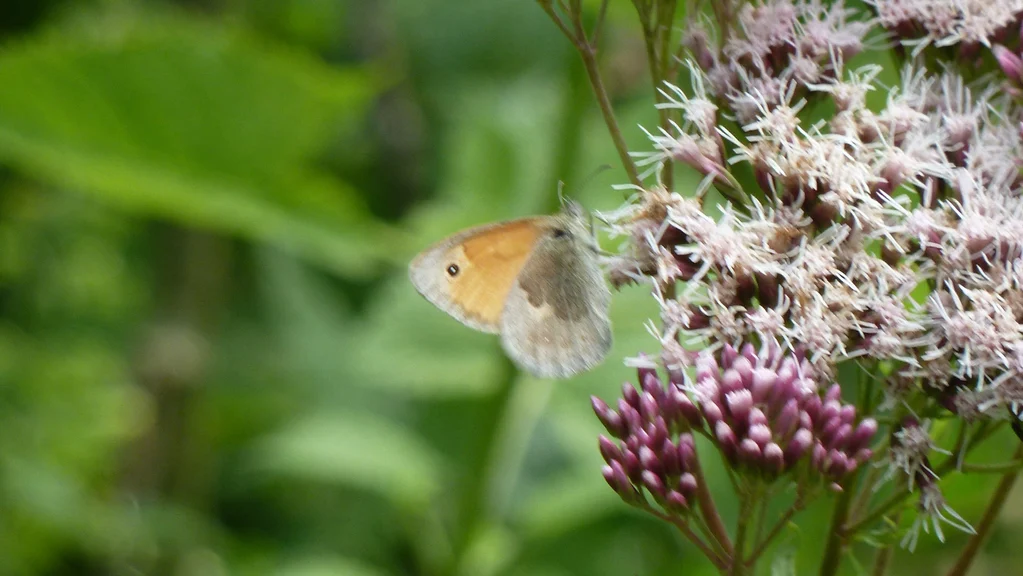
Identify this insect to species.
Coenonympha pamphilus
